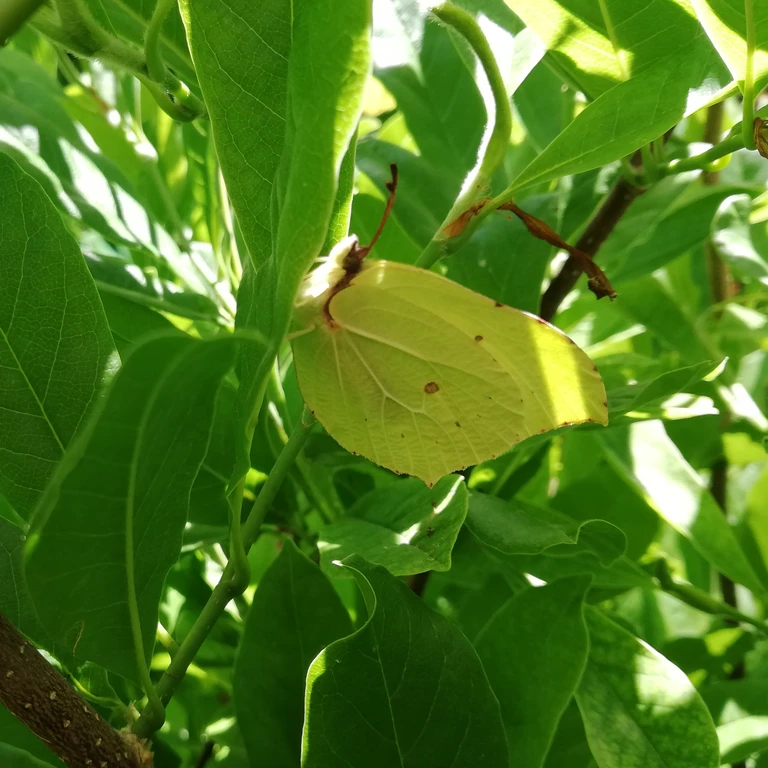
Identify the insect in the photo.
Gonepteryx rhamni
